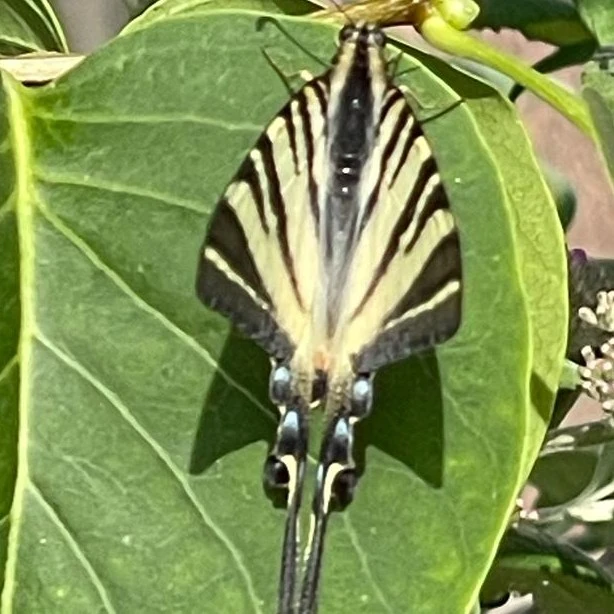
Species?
Iphiclides podalirius
